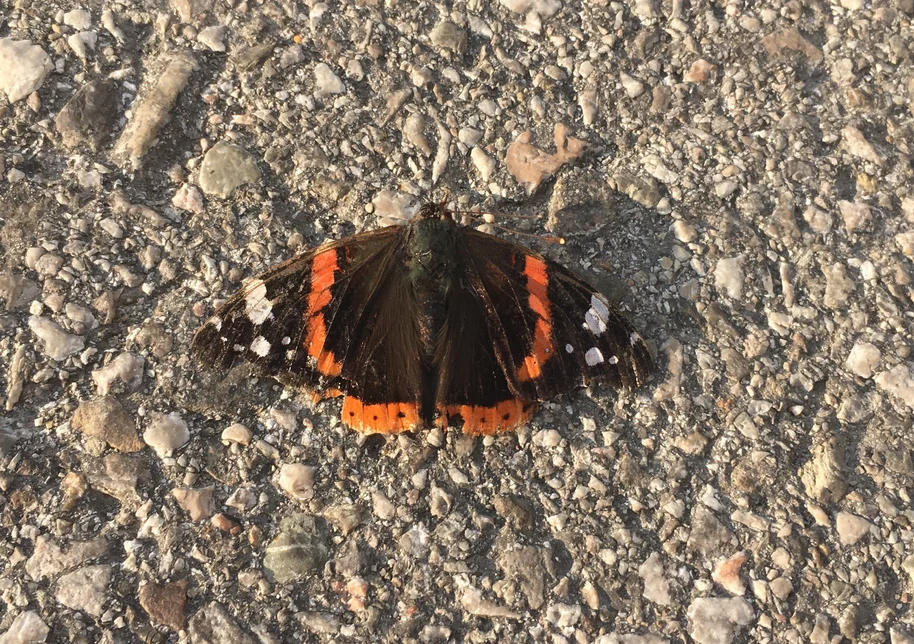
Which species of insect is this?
Vanessa atalanta
